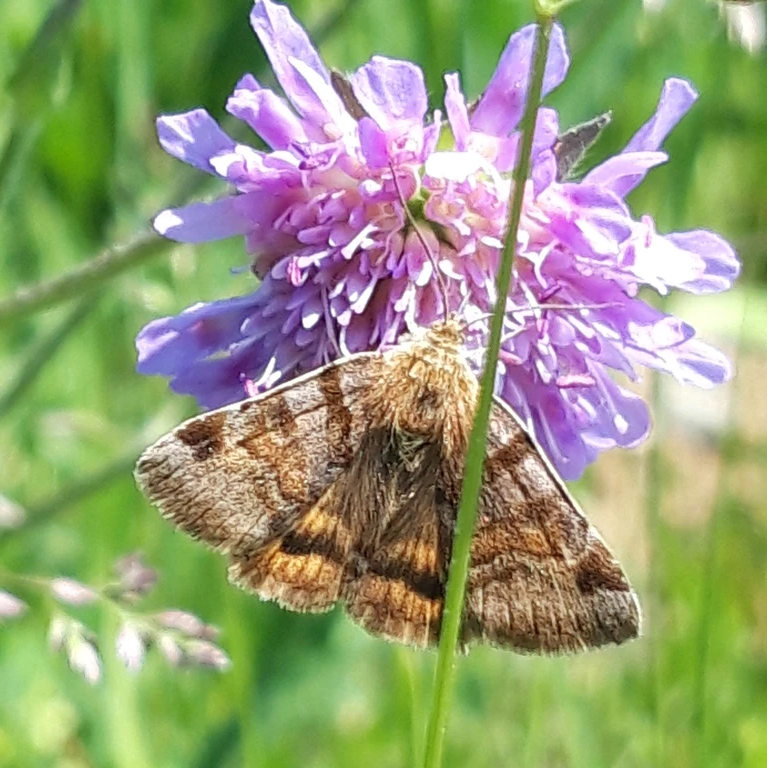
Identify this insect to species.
Euclidia glyphica
